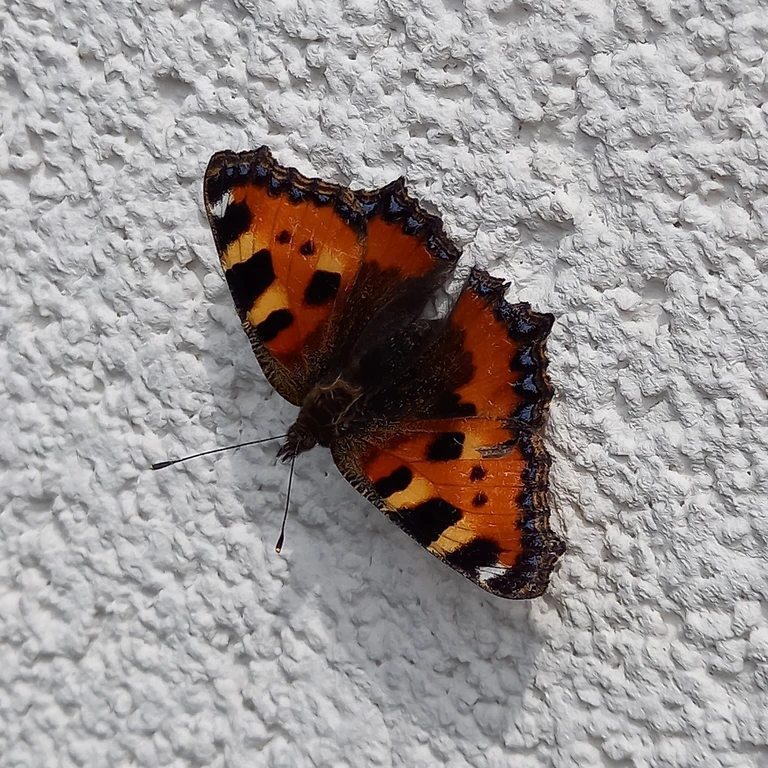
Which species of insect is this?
Aglais urticae
